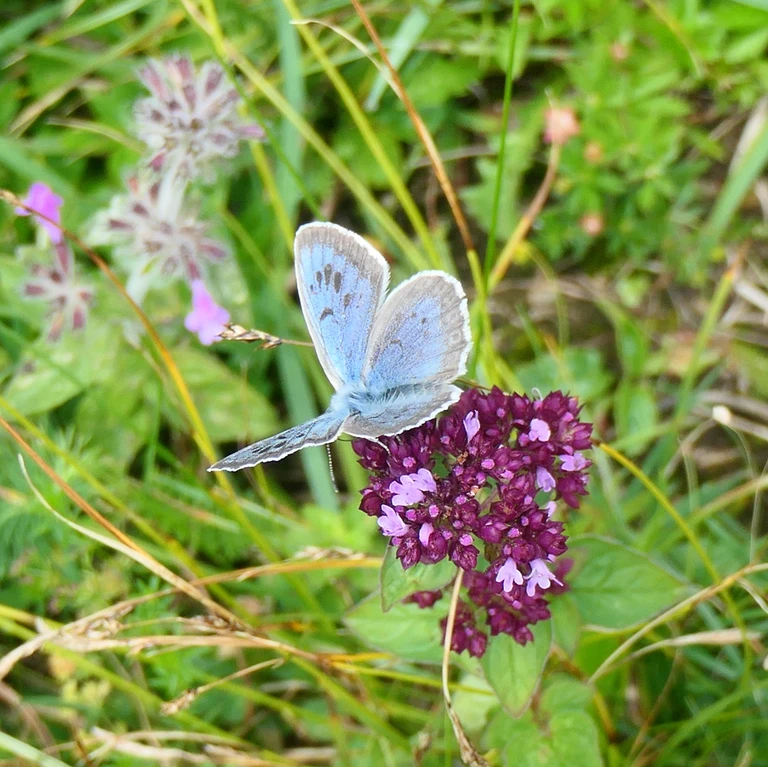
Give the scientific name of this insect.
Phengaris arion (also Maculinea arion)
